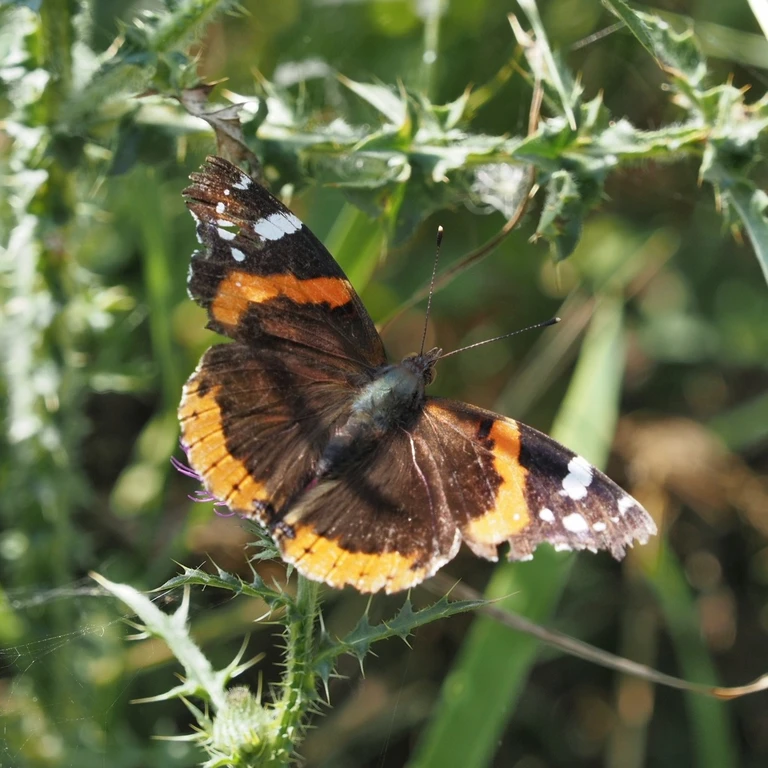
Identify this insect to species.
Vanessa atalanta
